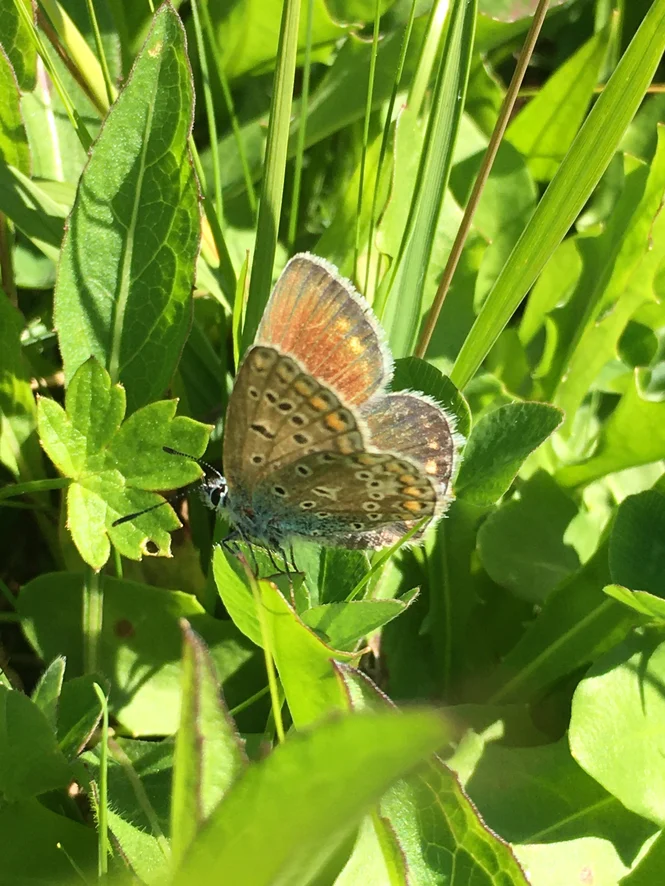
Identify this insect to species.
Polyommatus icarus
